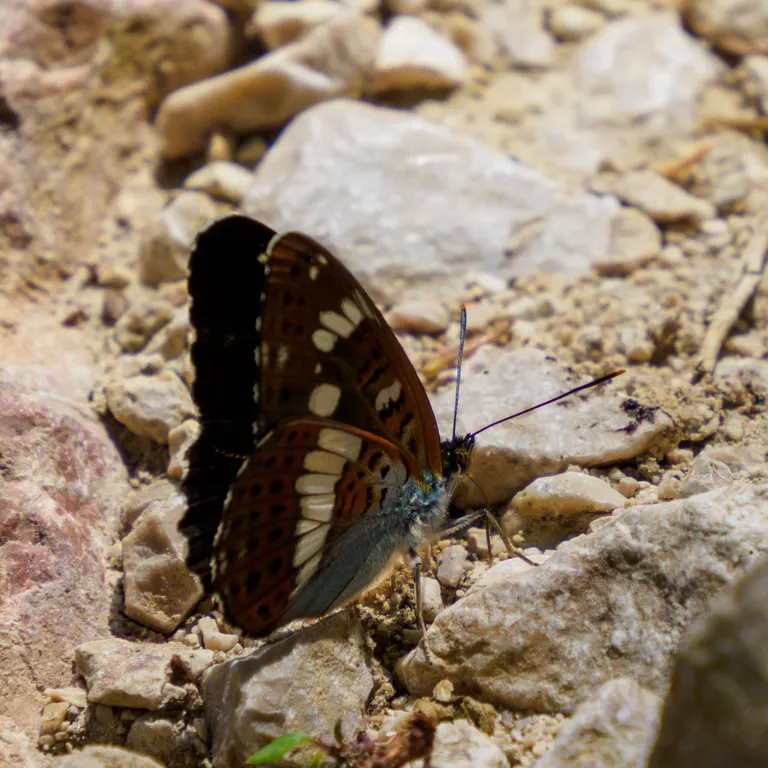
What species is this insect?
Limenitis camilla (also Ladoga camilla)
